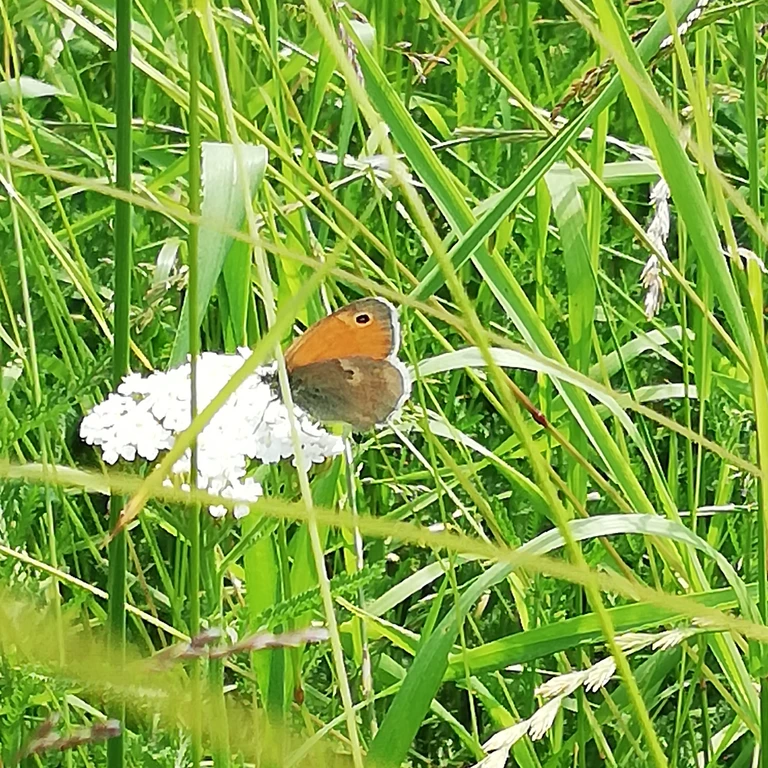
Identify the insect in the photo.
Coenonympha pamphilus
